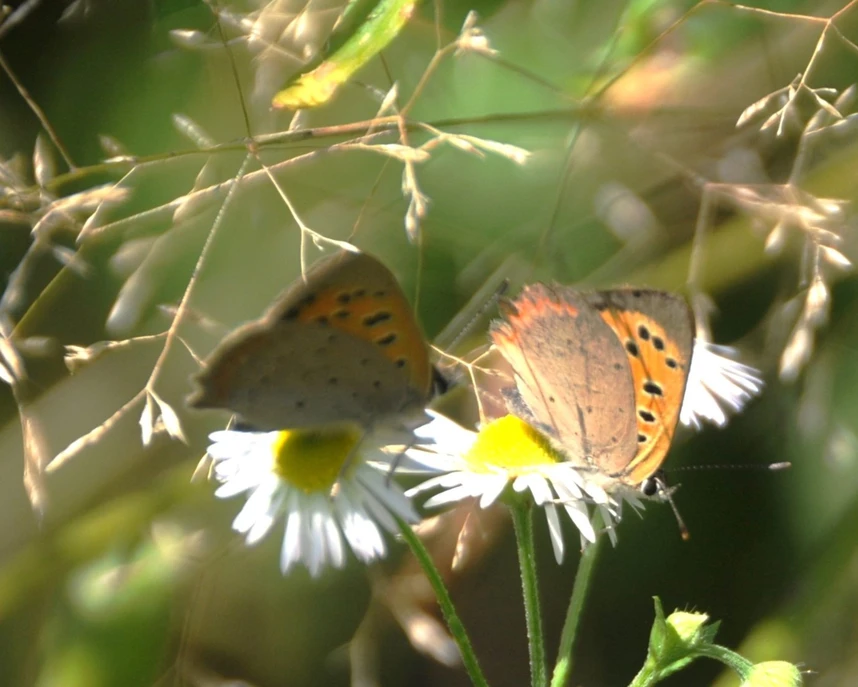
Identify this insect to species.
Lycaena phlaeas
